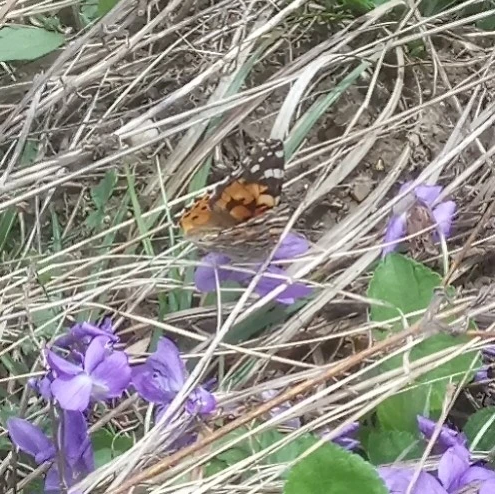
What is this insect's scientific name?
Vanessa cardui
